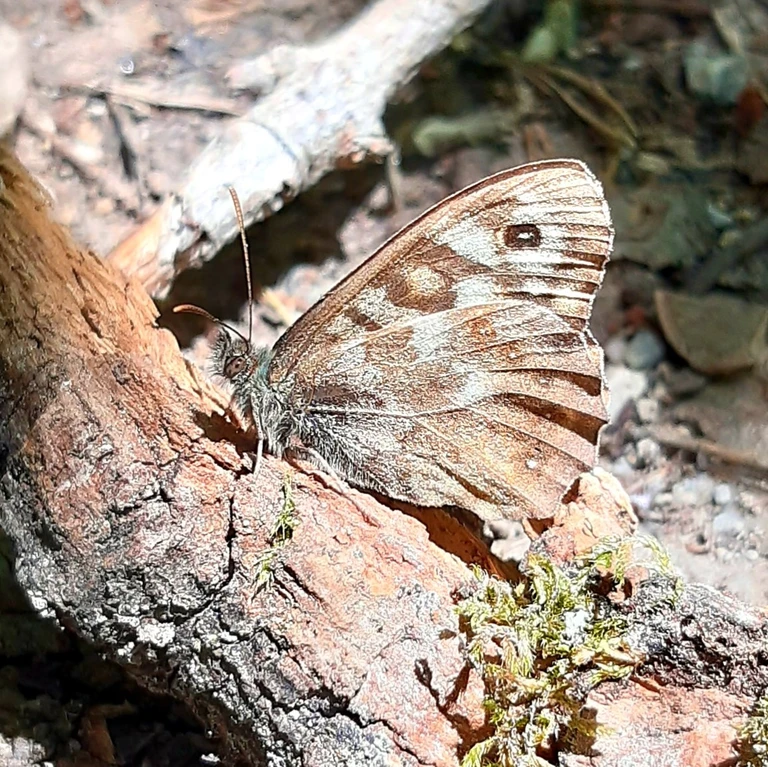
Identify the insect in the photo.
Pararge aegeria
